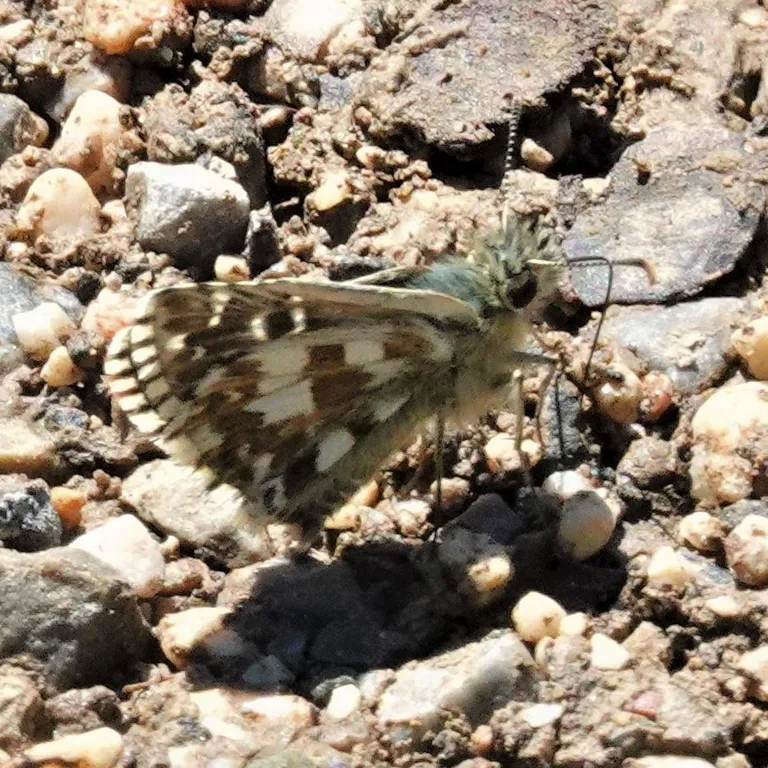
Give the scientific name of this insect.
Pyrgus armoricanus
